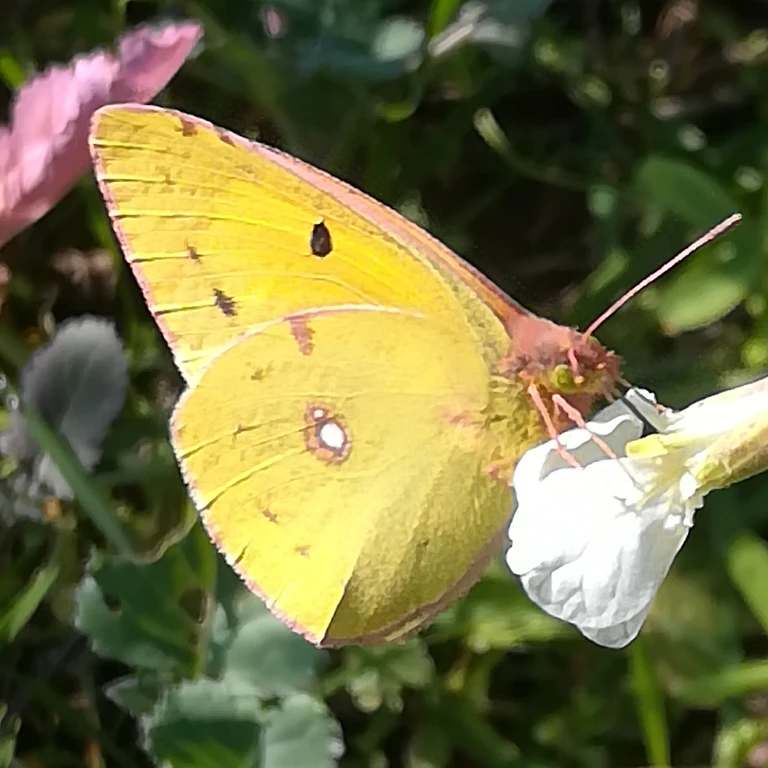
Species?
Colias croceus
